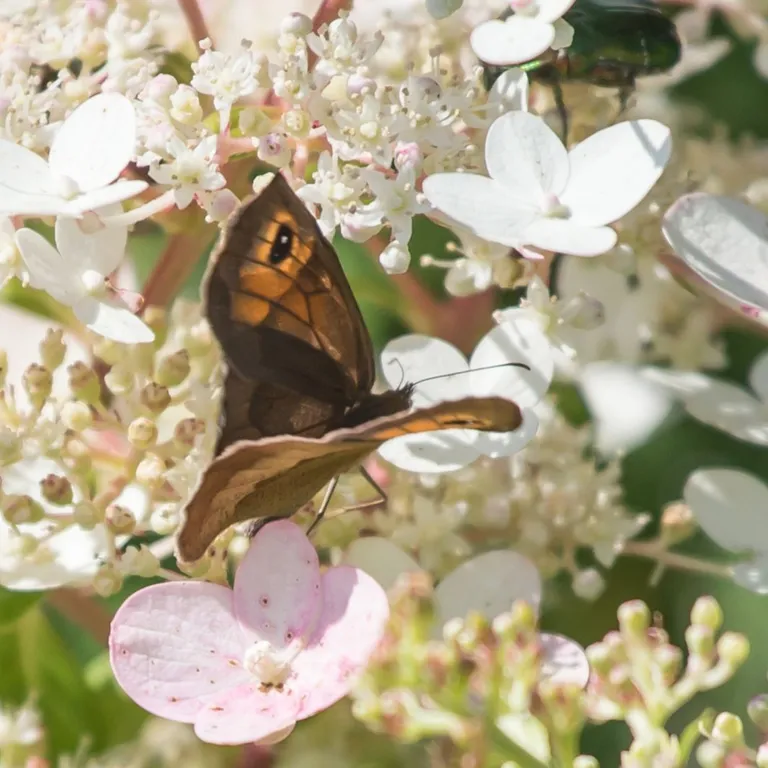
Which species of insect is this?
Maniola jurtina
